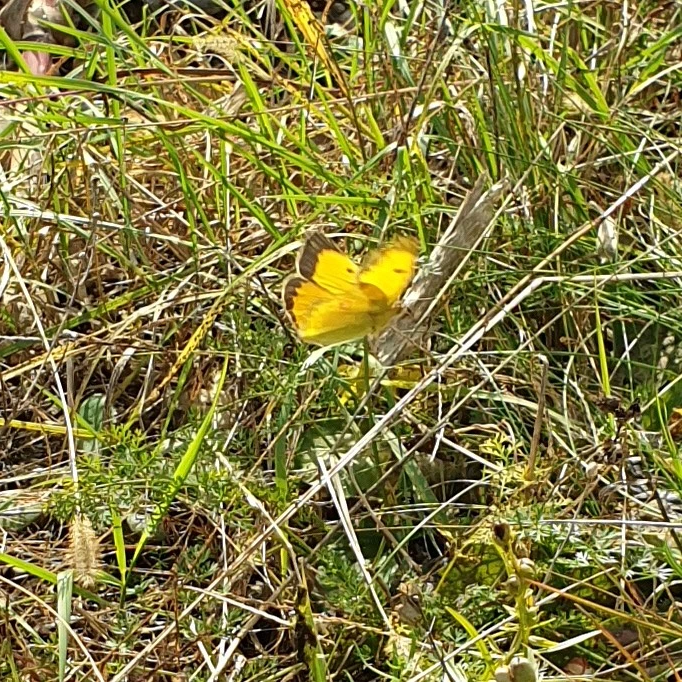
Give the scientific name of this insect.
Colias croceus
